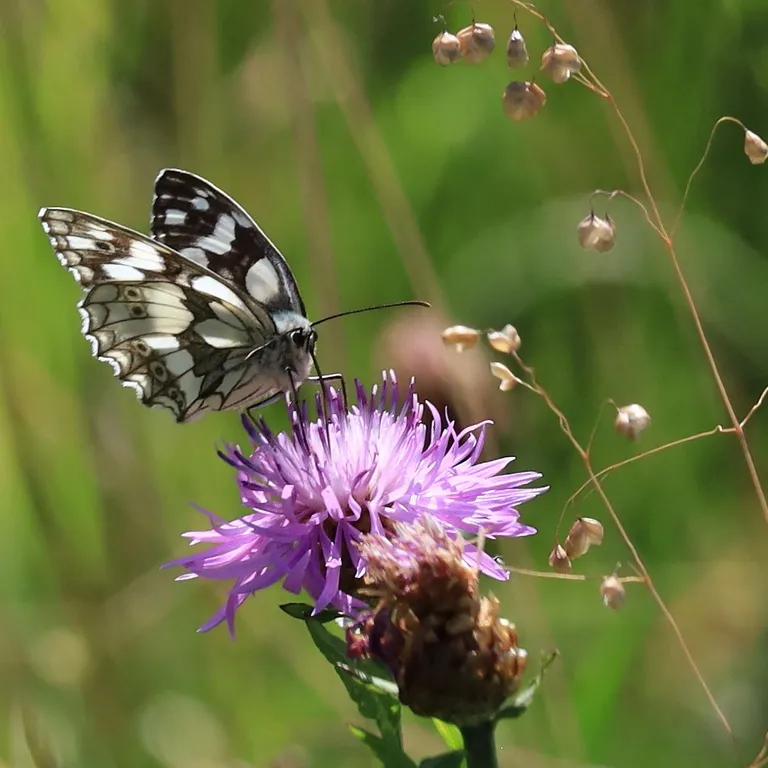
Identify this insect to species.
Melanargia galathea
